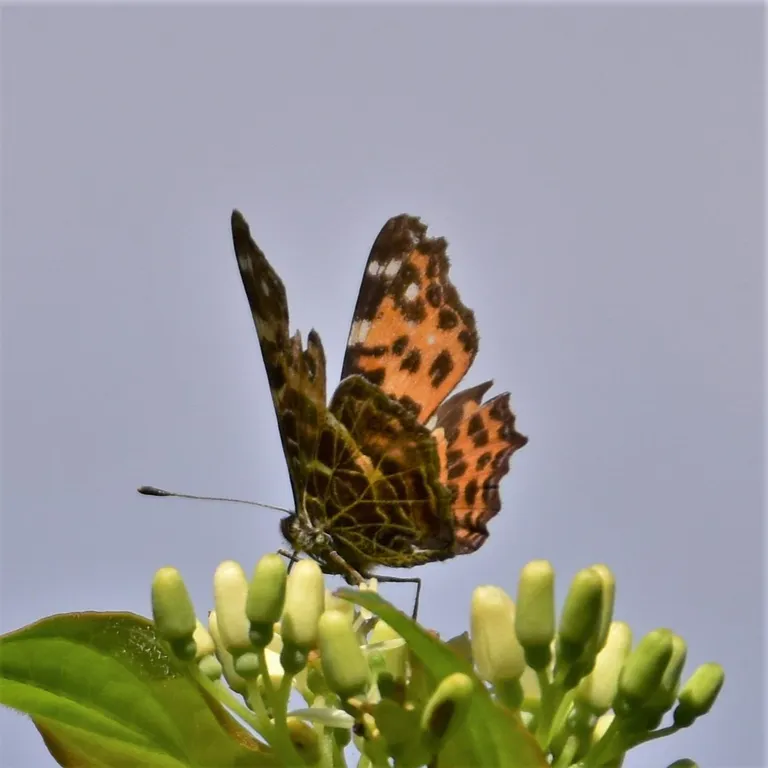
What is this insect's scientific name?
Araschnia levana
